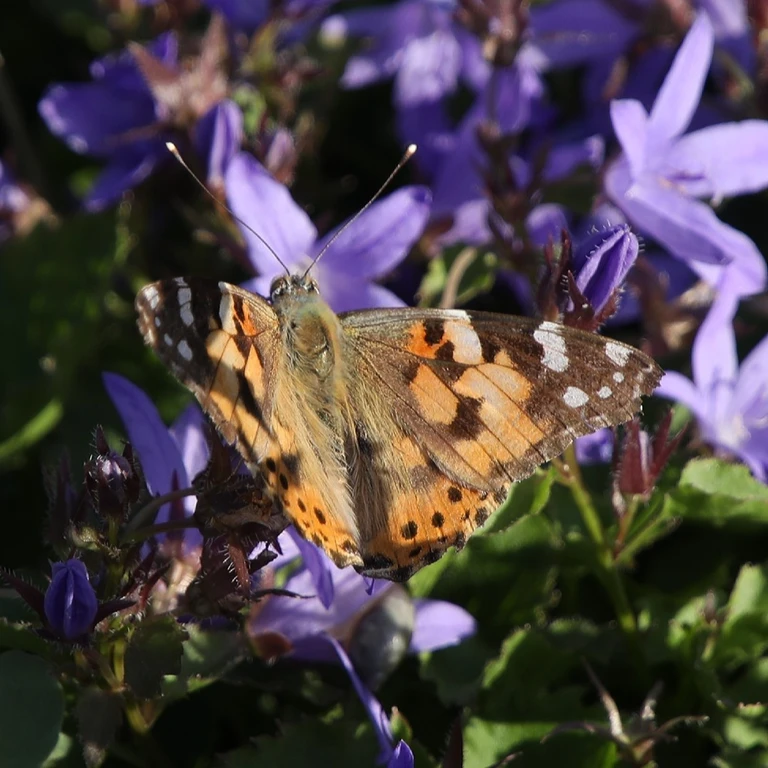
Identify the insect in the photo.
Vanessa cardui
